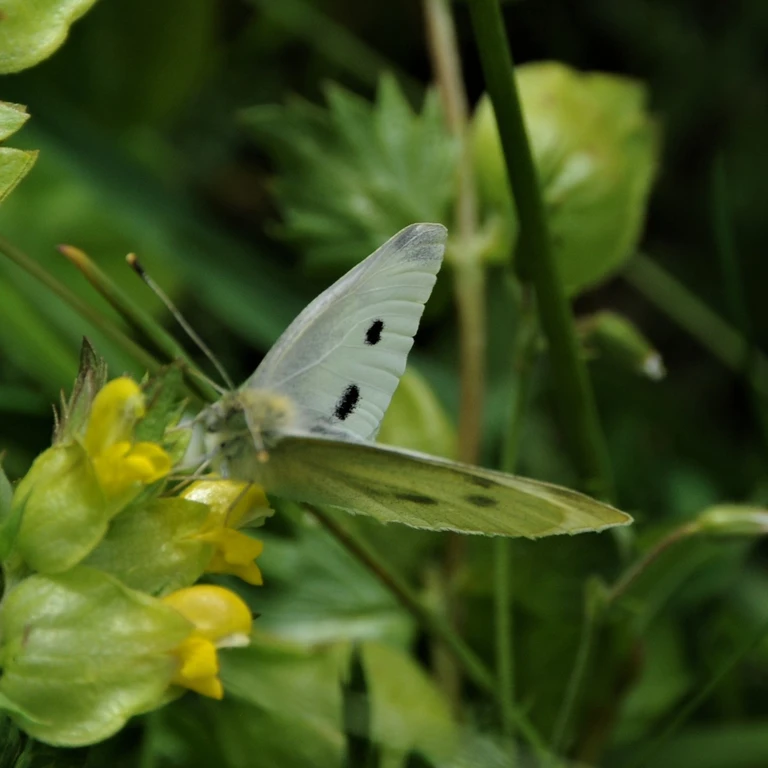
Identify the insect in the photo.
Pieris rapae
